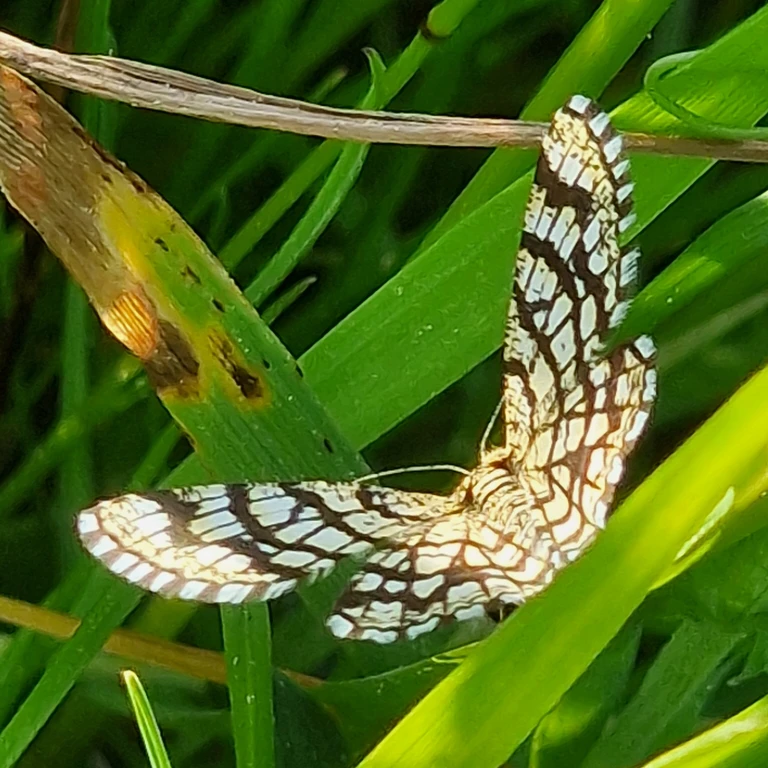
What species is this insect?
Chiasmia clathrata
